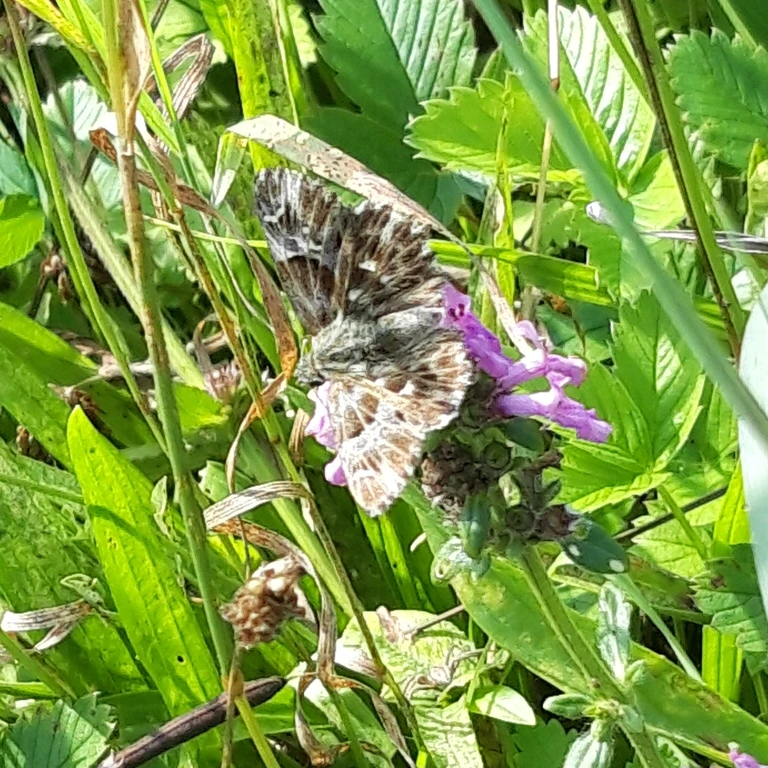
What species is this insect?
Muschampia floccifera (also Carcharodus floccifera)
